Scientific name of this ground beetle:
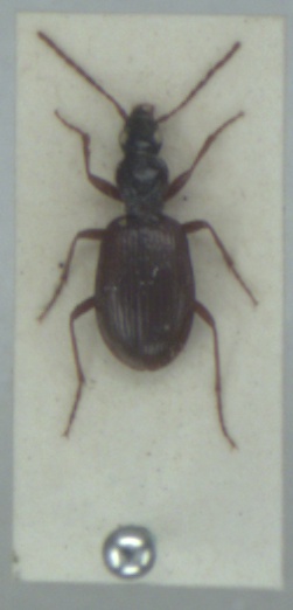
Oxypselaphus obscurus
